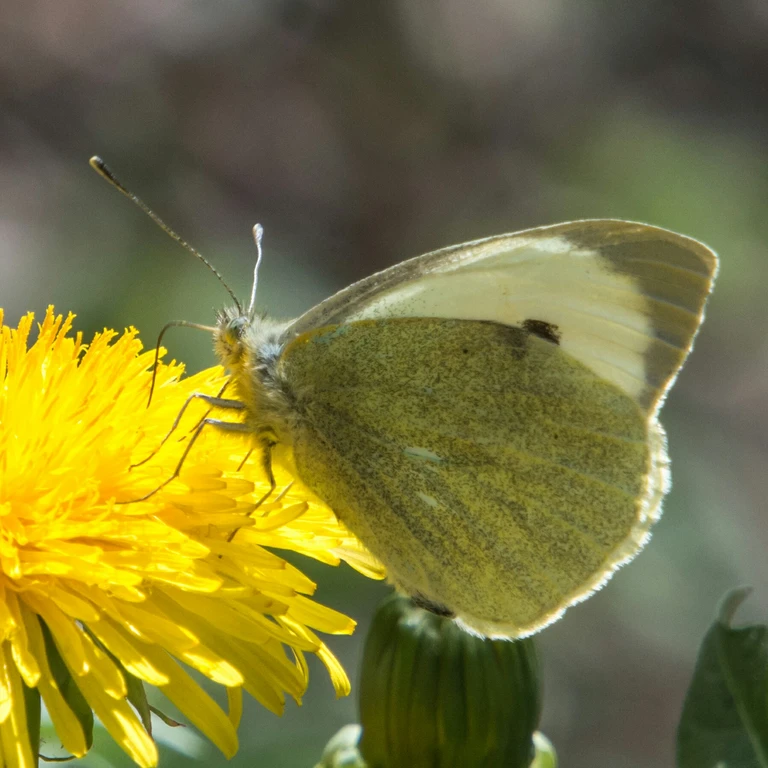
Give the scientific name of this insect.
Pieris brassicae
